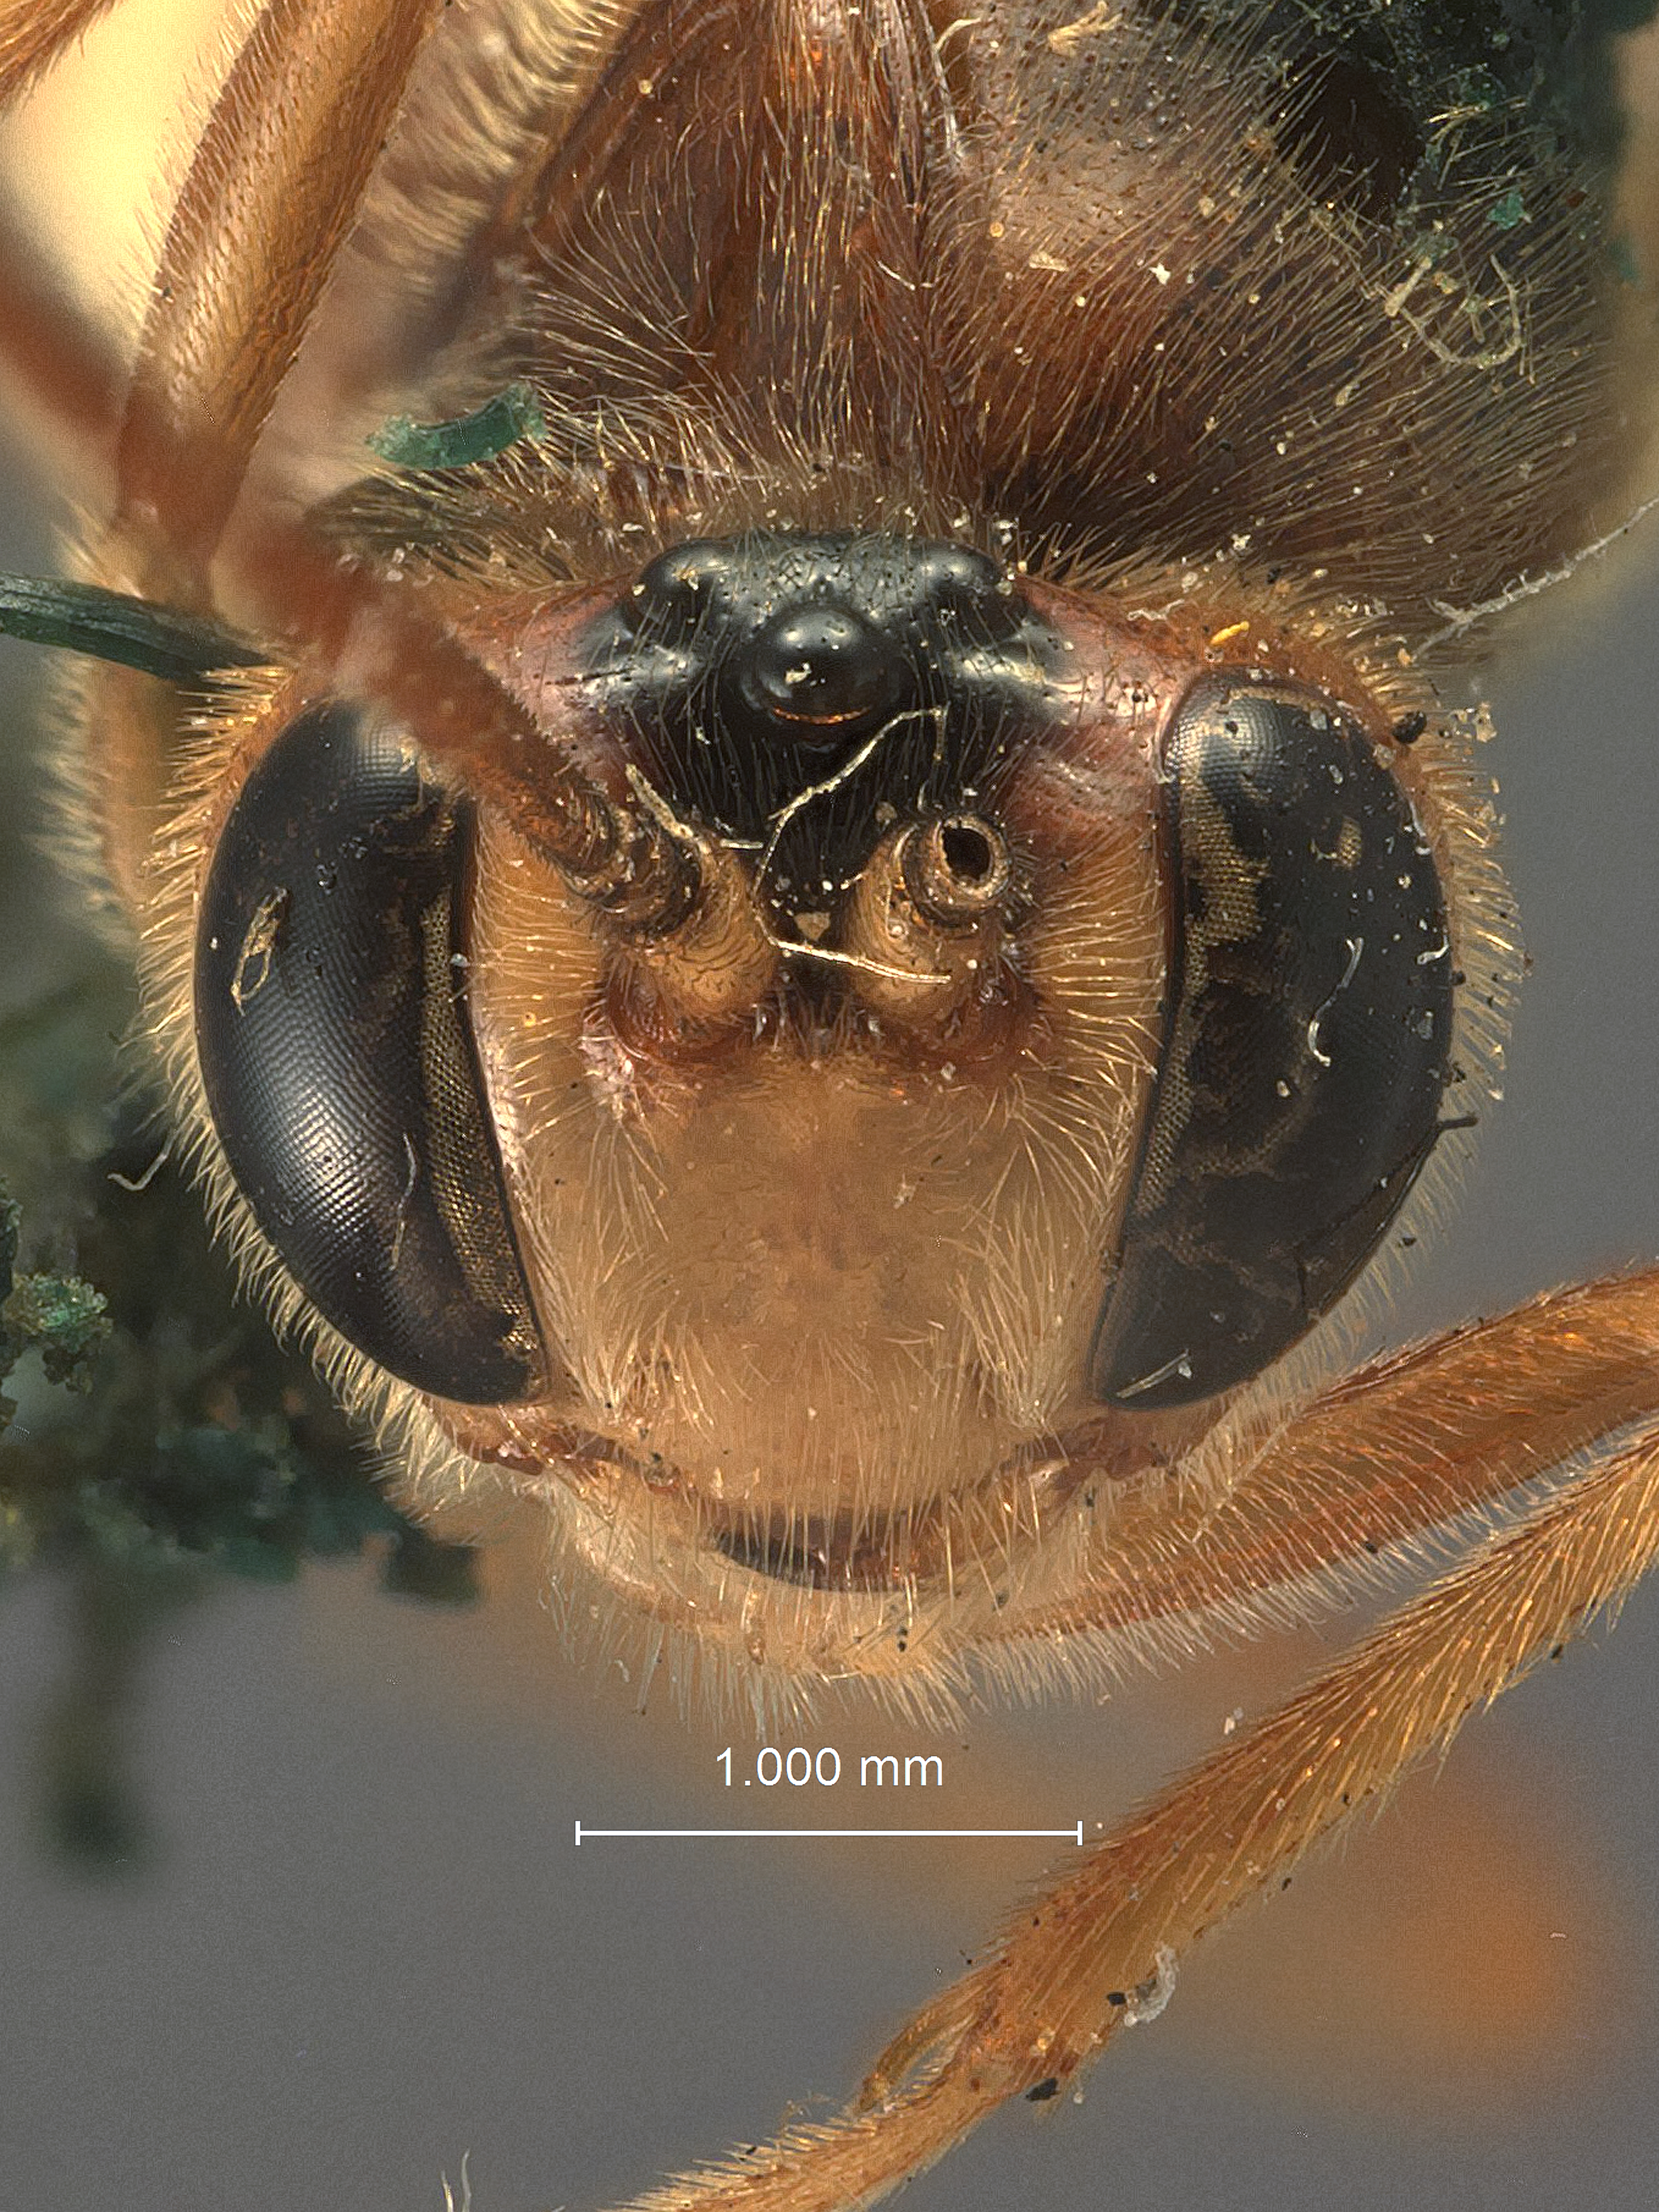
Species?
Barylypa releyi
